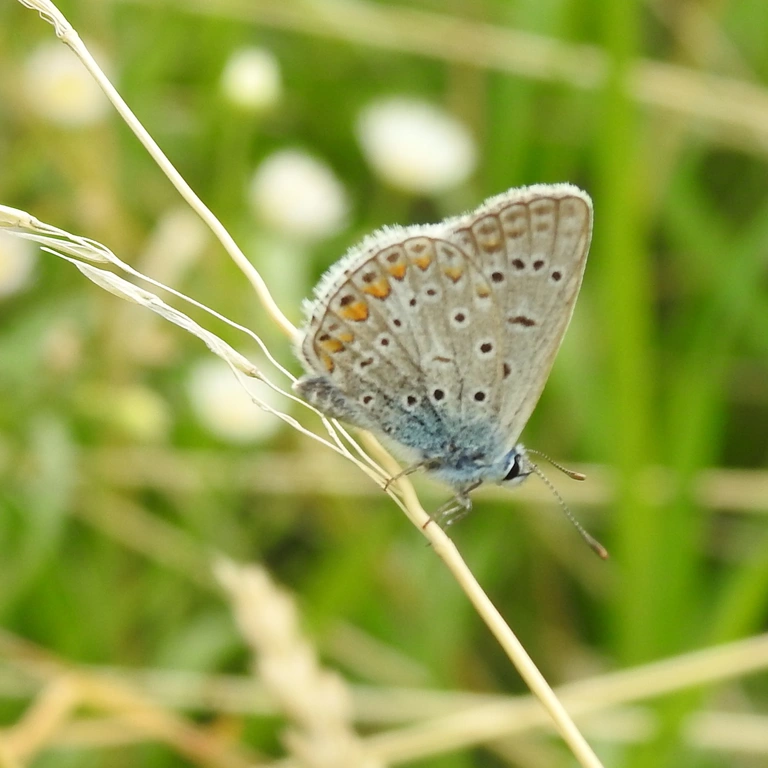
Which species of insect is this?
Polyommatus icarus
